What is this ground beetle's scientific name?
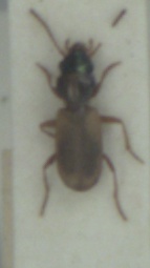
Bembidion laterale
